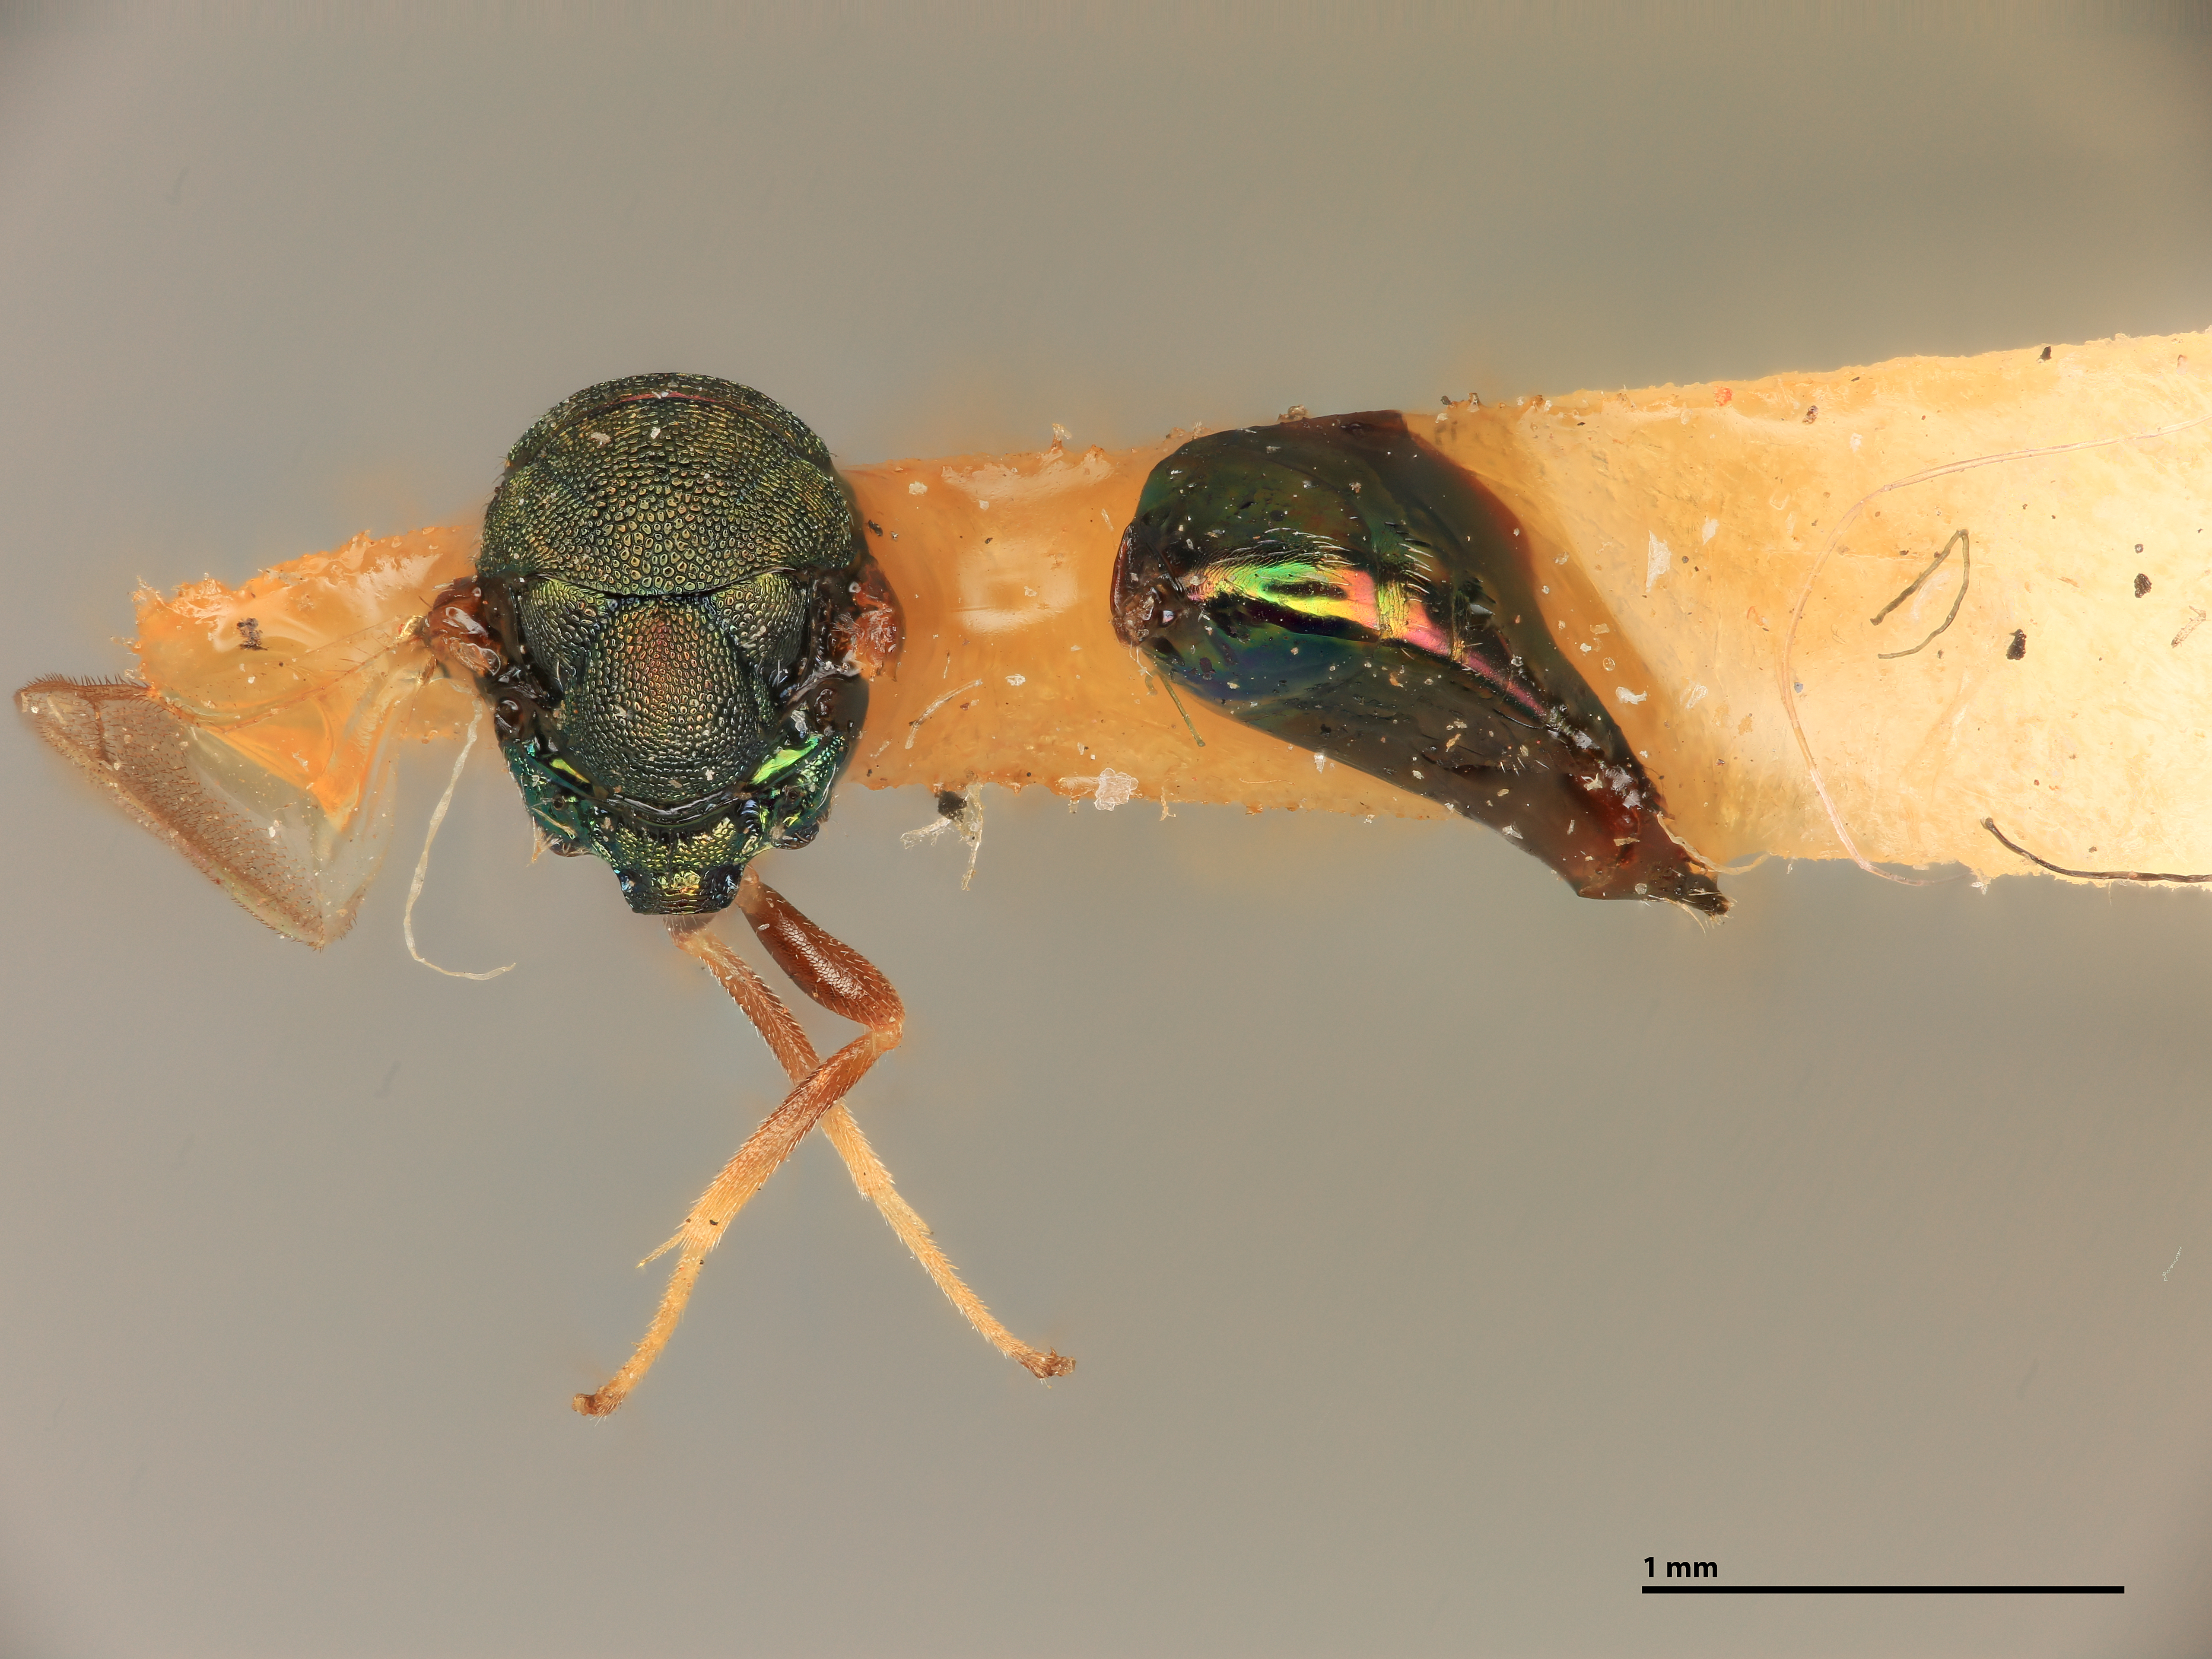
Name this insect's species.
Habrocytus borrowi
